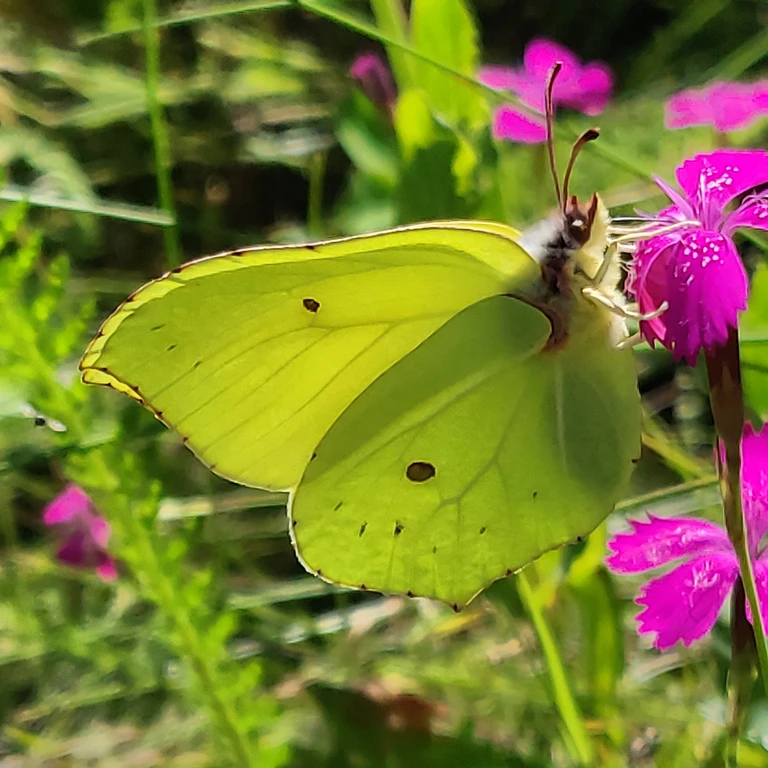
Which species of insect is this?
Gonepteryx rhamni
